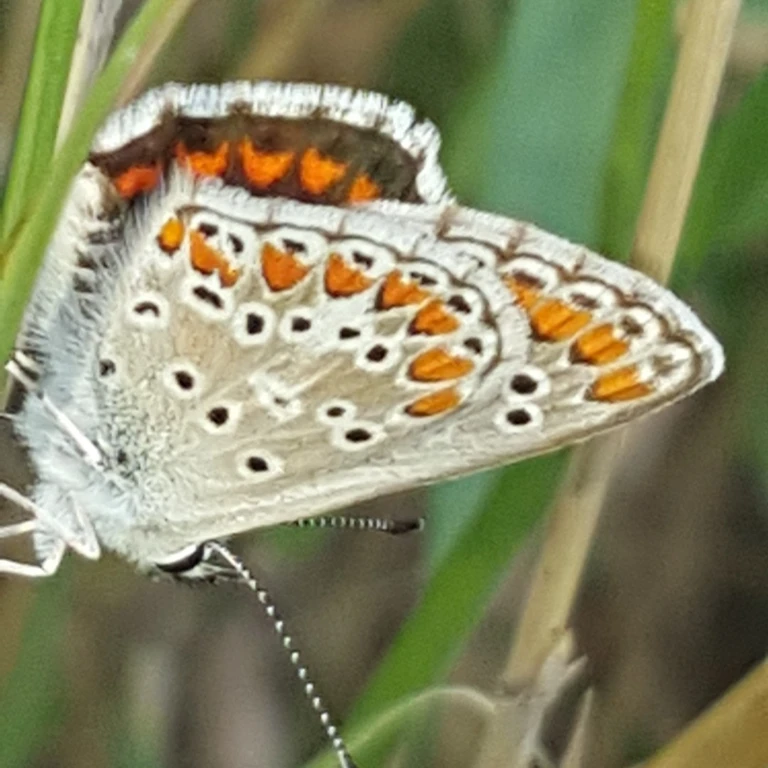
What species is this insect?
Aricia agestis/artaxerxes
